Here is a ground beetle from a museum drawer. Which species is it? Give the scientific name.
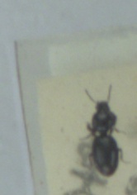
Dyschirius globosus
